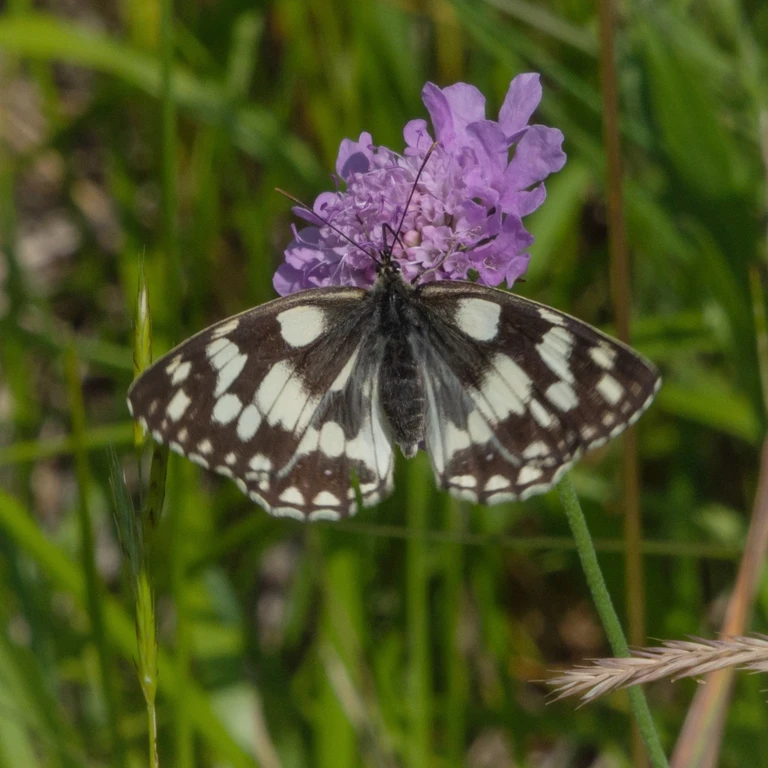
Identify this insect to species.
Melanargia galathea
